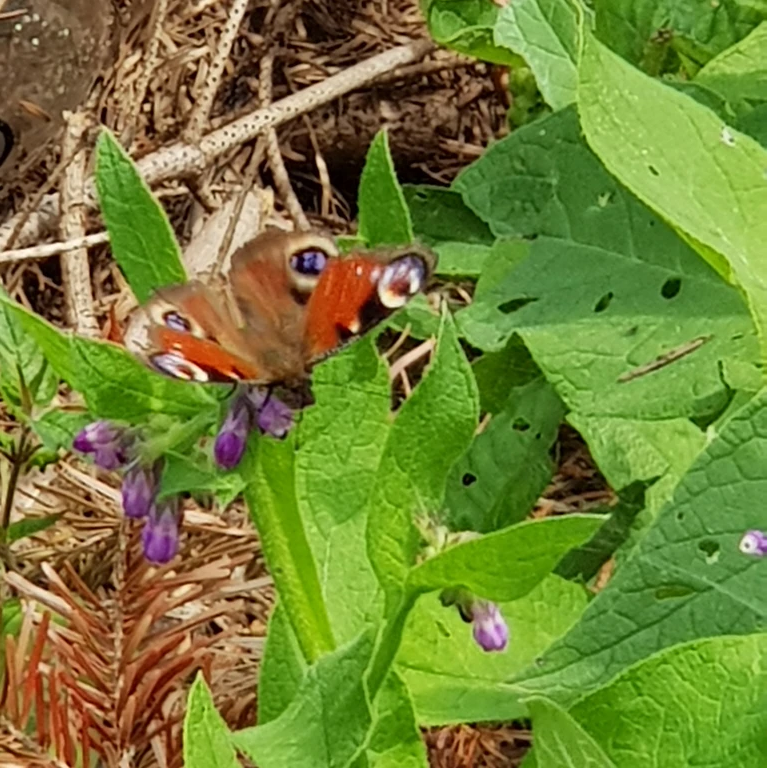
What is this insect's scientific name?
Aglais io
